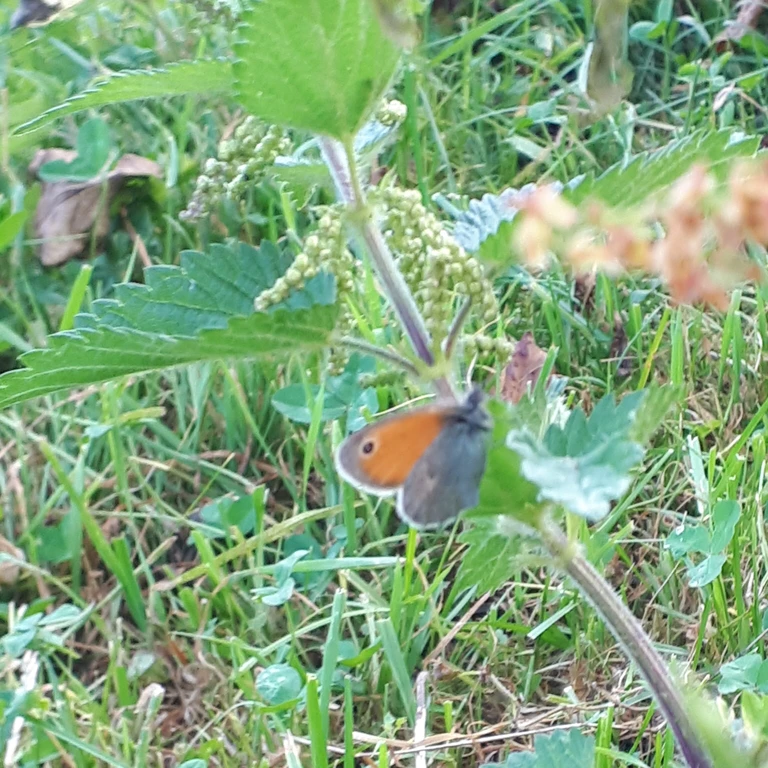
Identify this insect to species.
Coenonympha pamphilus
